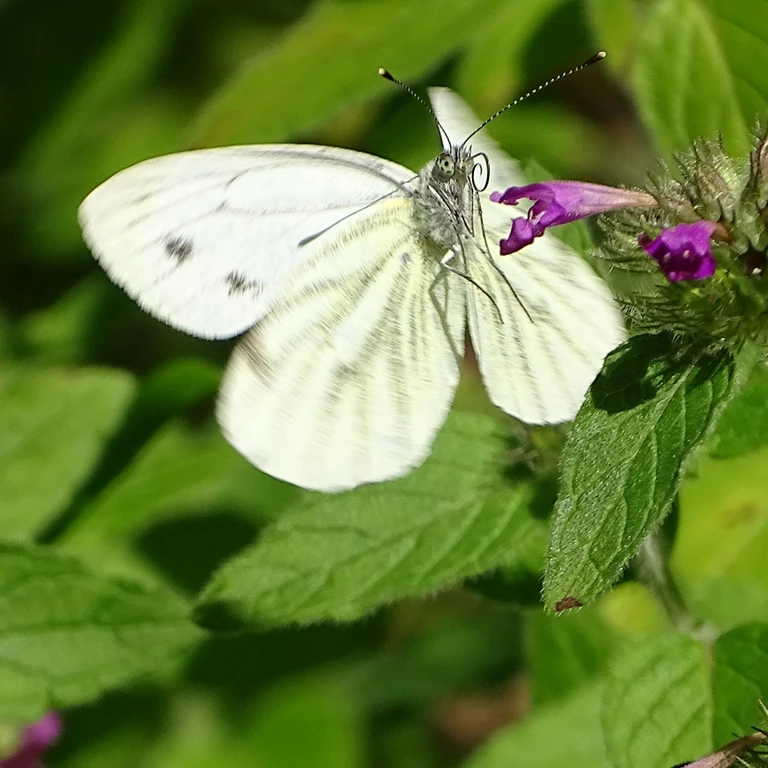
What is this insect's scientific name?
Pieris napi
